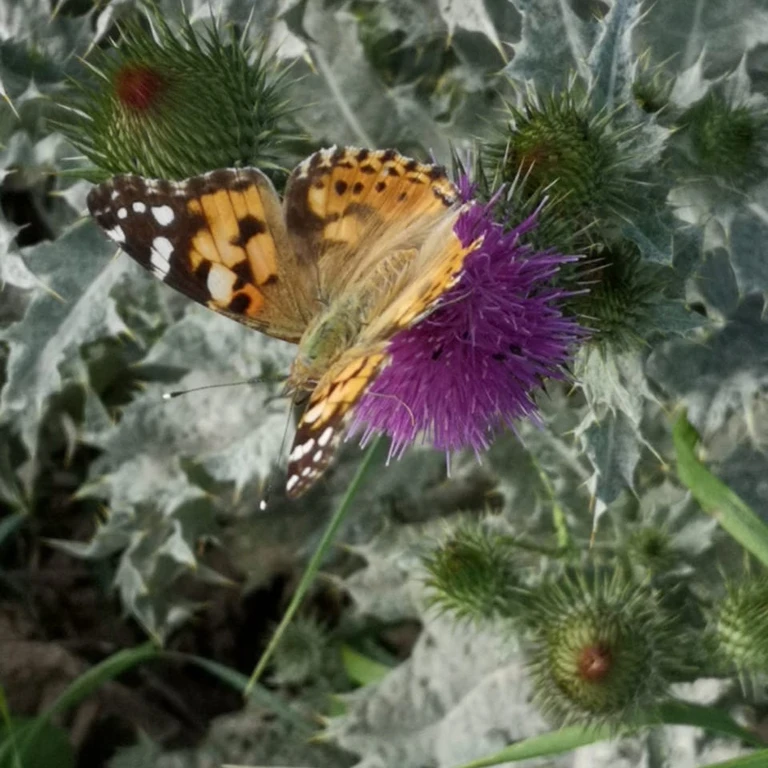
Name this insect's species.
Vanessa cardui
